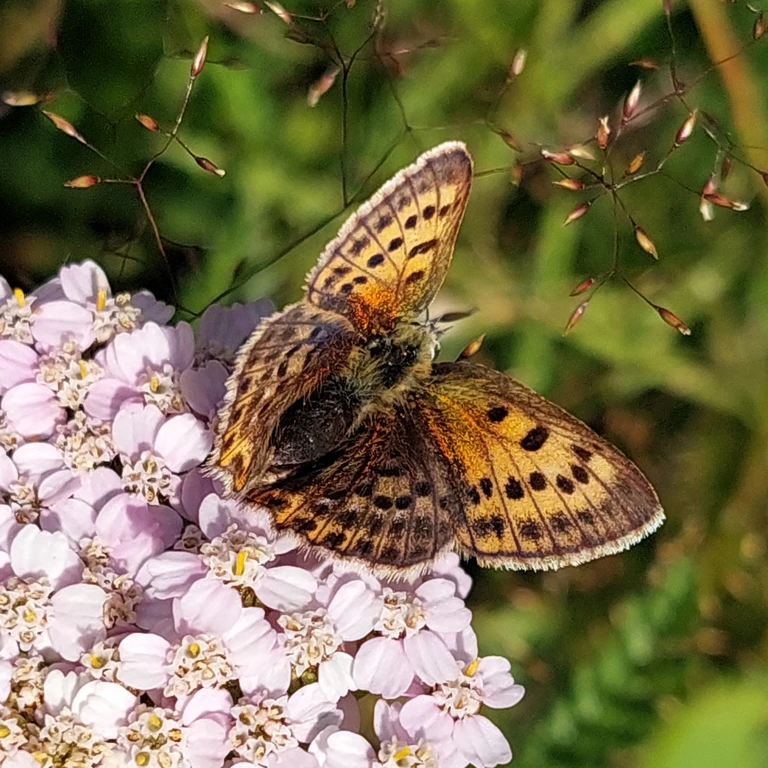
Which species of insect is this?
Lycaena virgaureae
